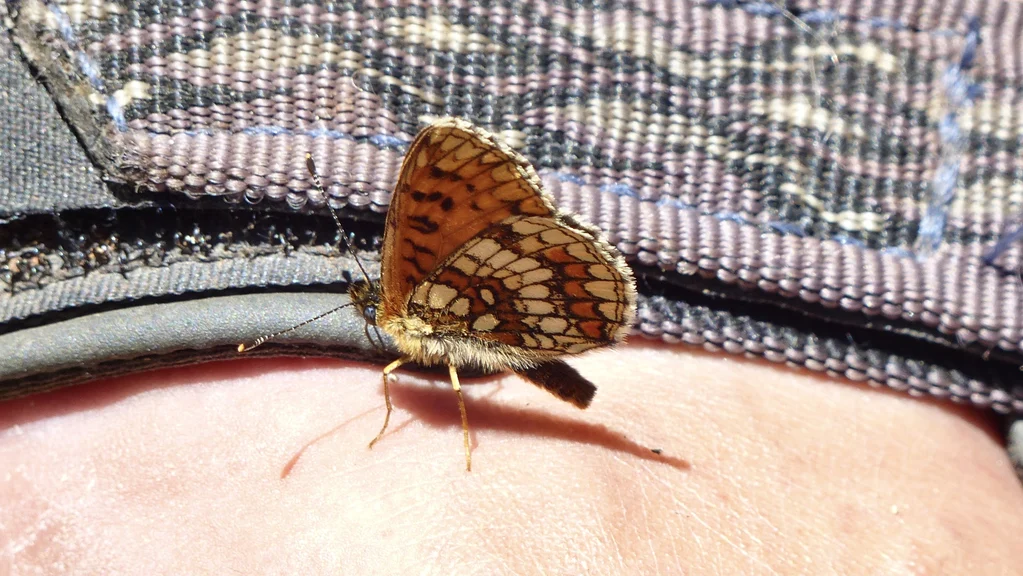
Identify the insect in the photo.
Melitaea athalia
